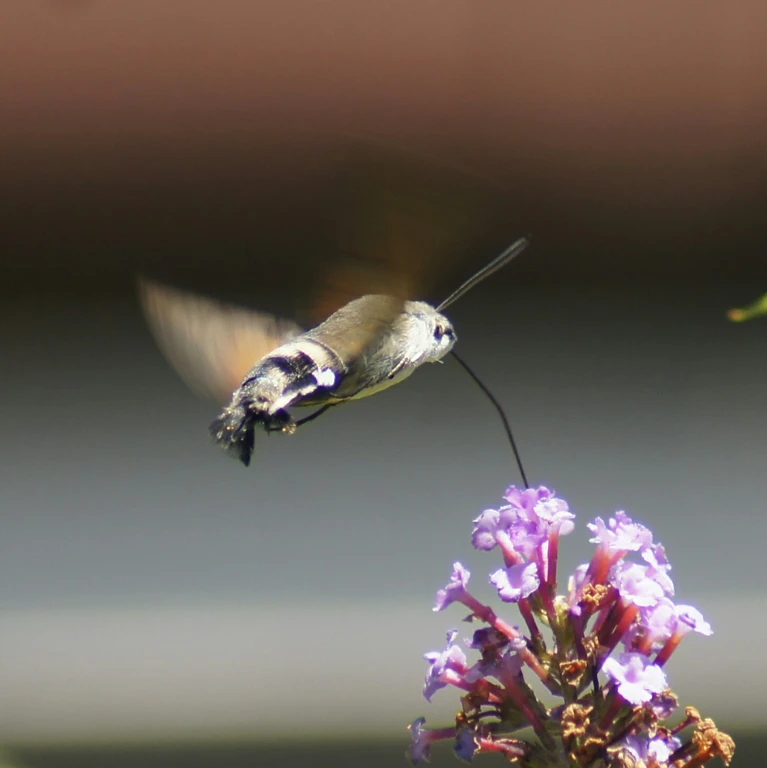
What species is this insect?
Macroglossum stellatarum
